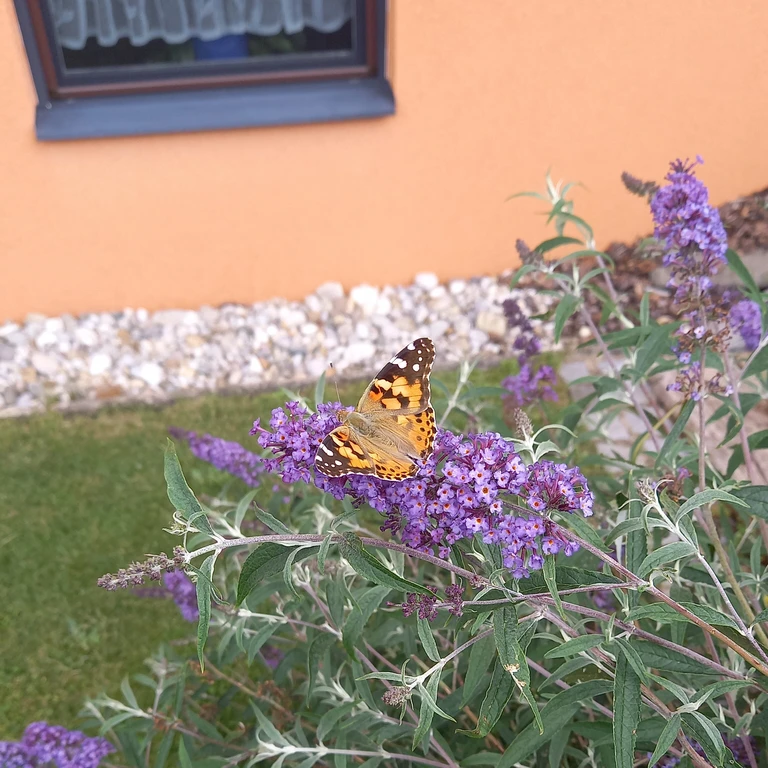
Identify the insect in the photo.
Vanessa cardui
